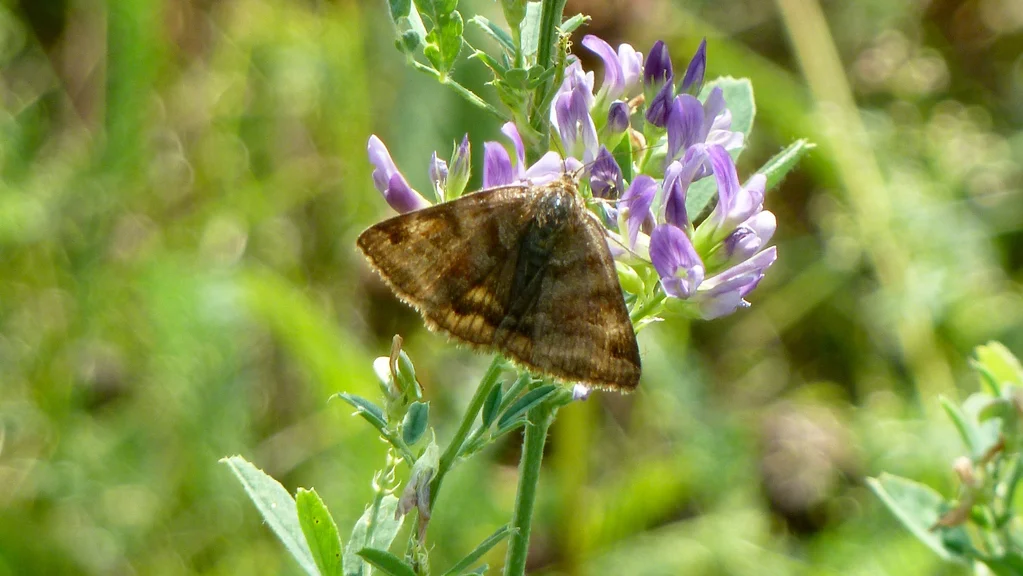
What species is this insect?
Euclidia glyphica
